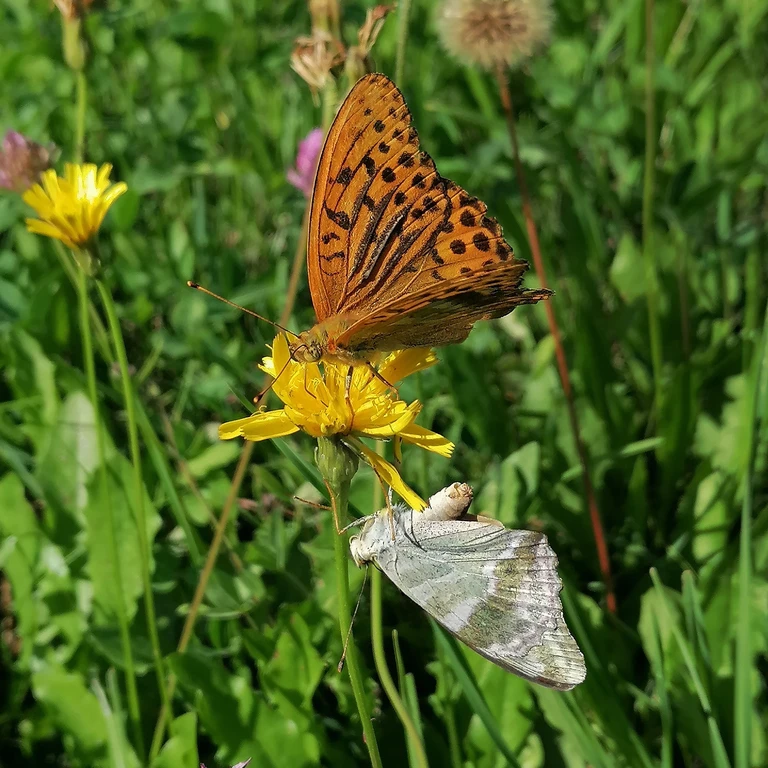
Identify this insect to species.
Argynnis paphia
